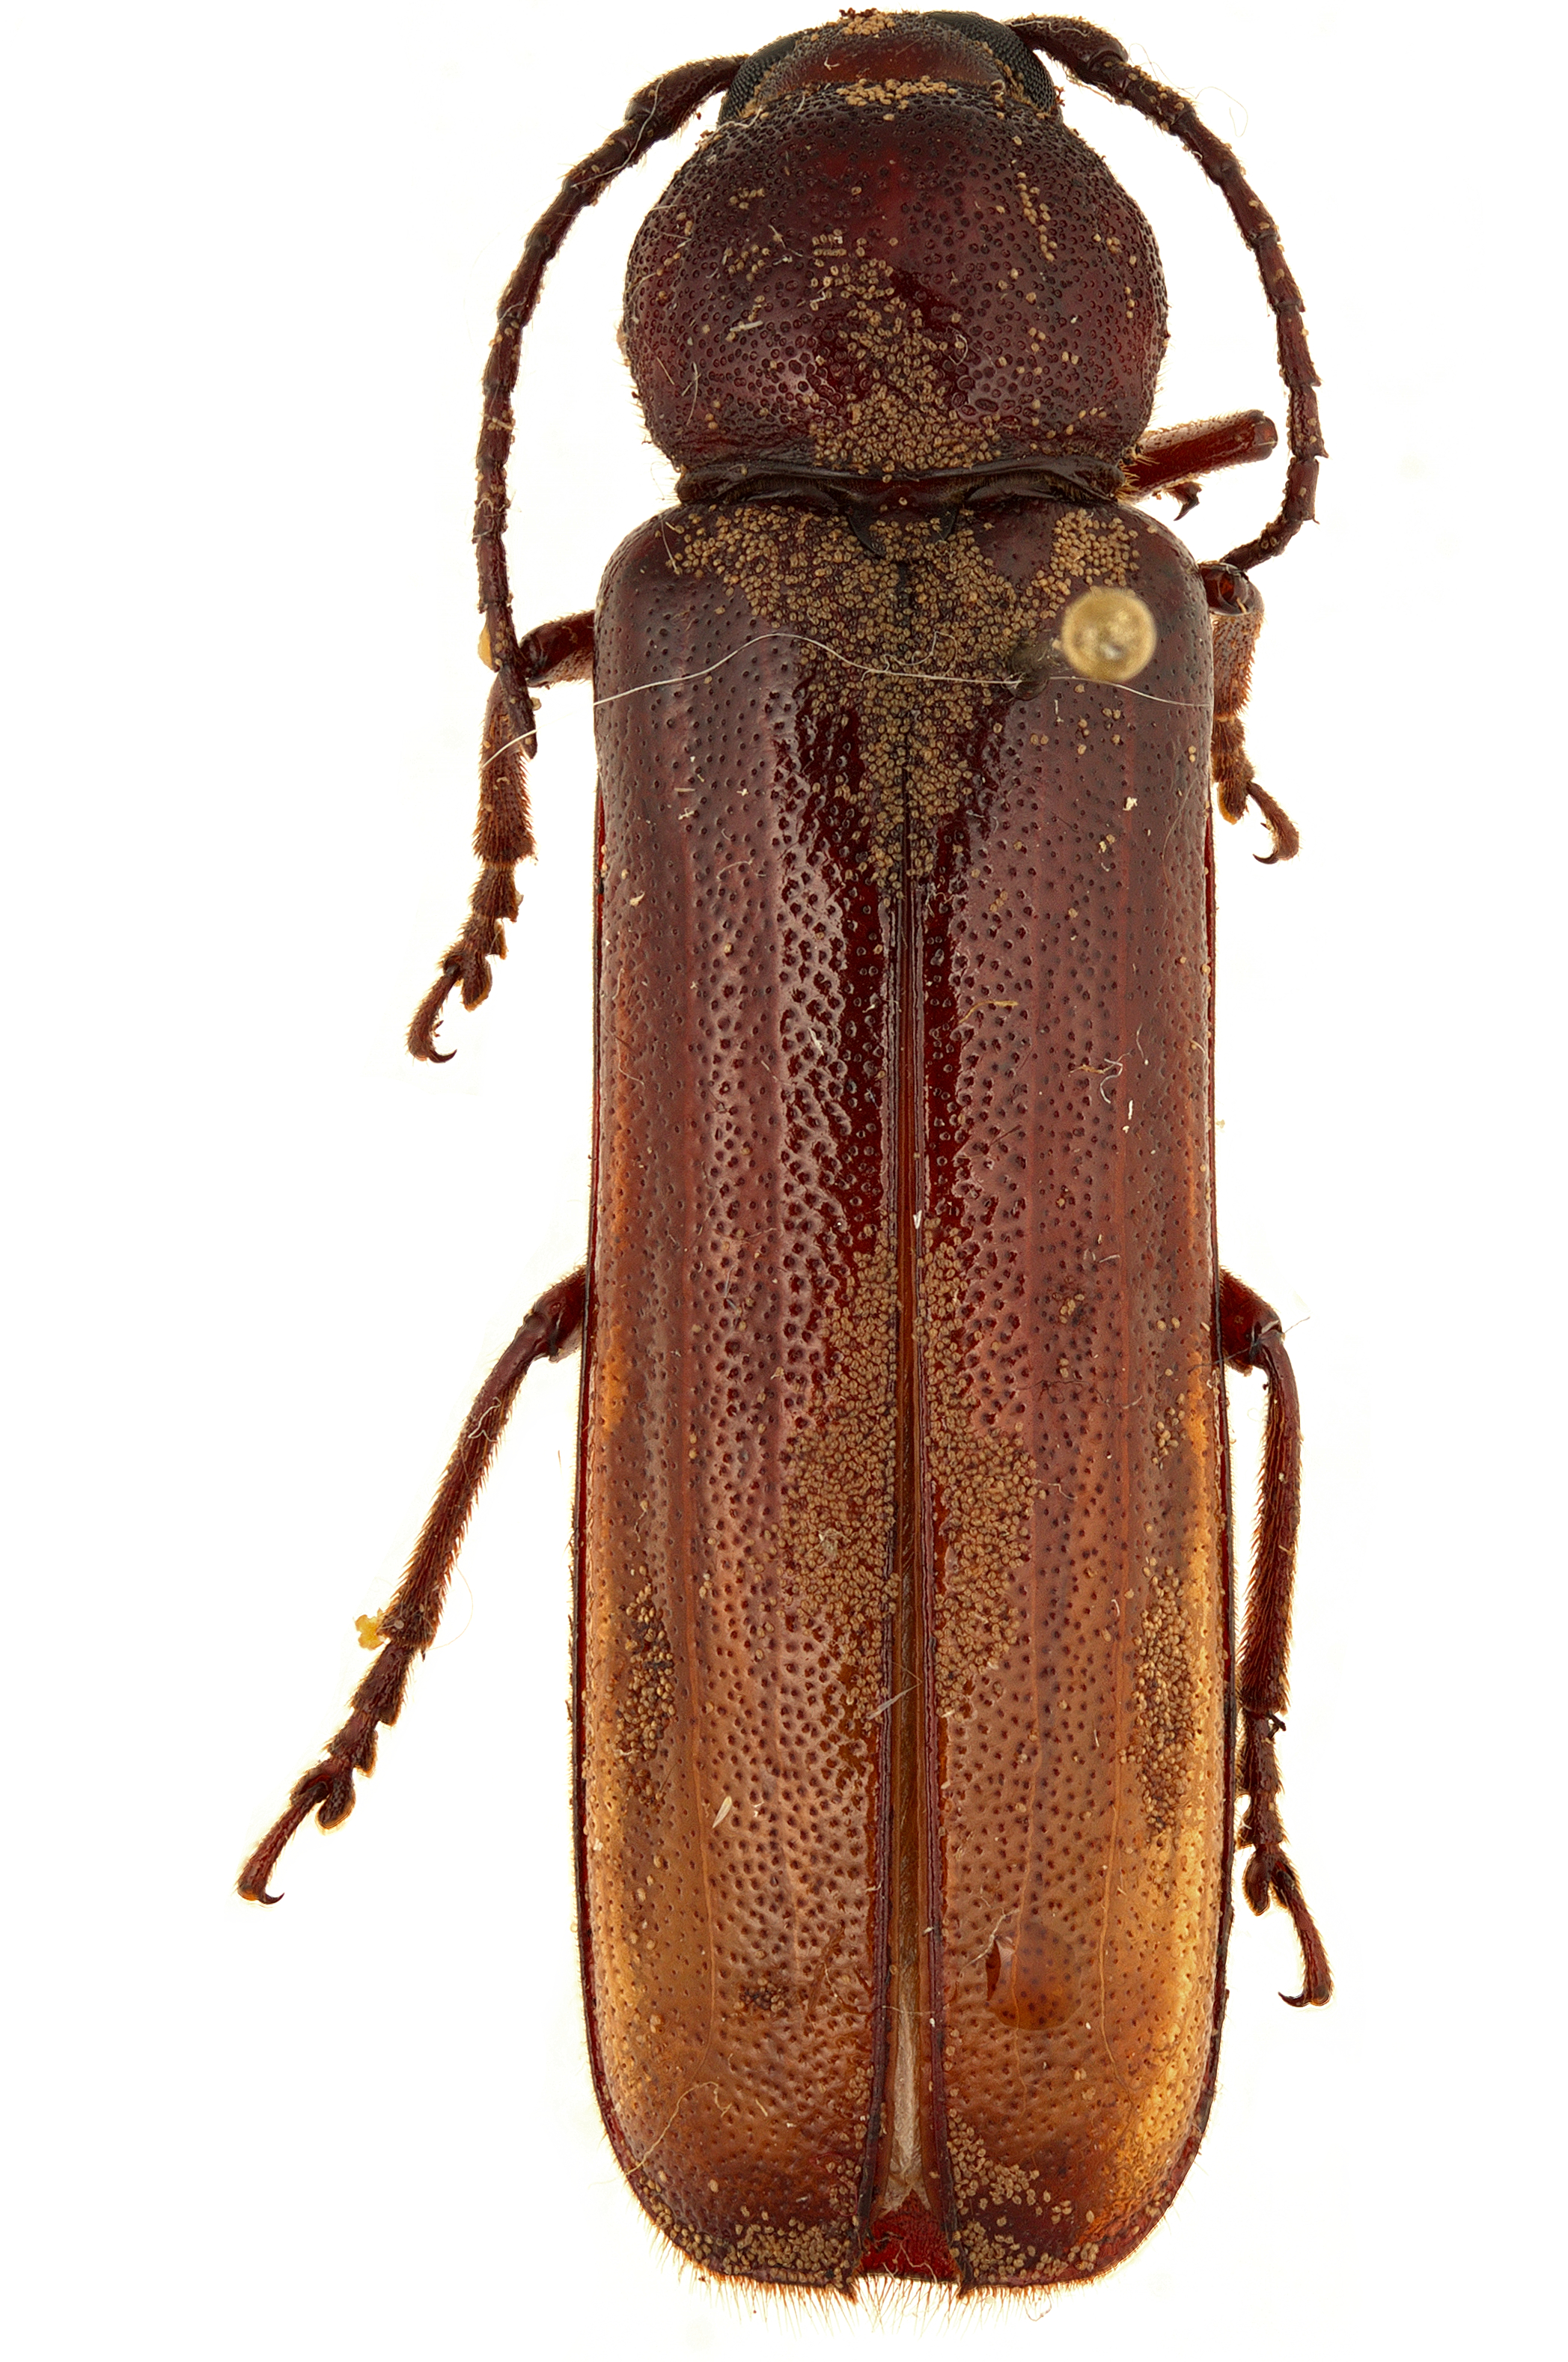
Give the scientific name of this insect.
Xenambyx lansbergei
